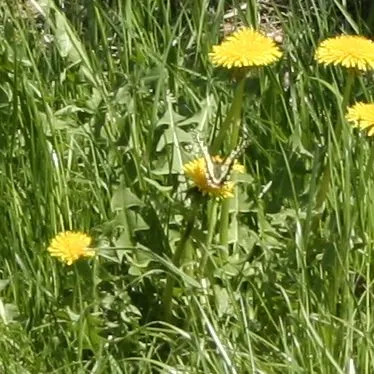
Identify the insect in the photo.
Papilio machaon
